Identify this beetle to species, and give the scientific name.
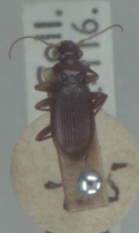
Leistus ferrugineus
